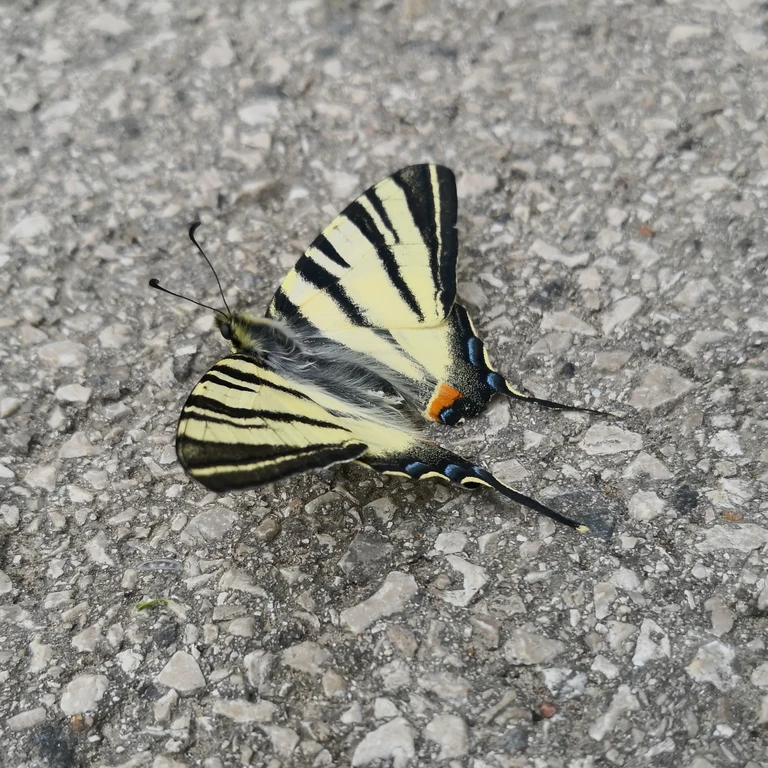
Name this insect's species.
Iphiclides podalirius
